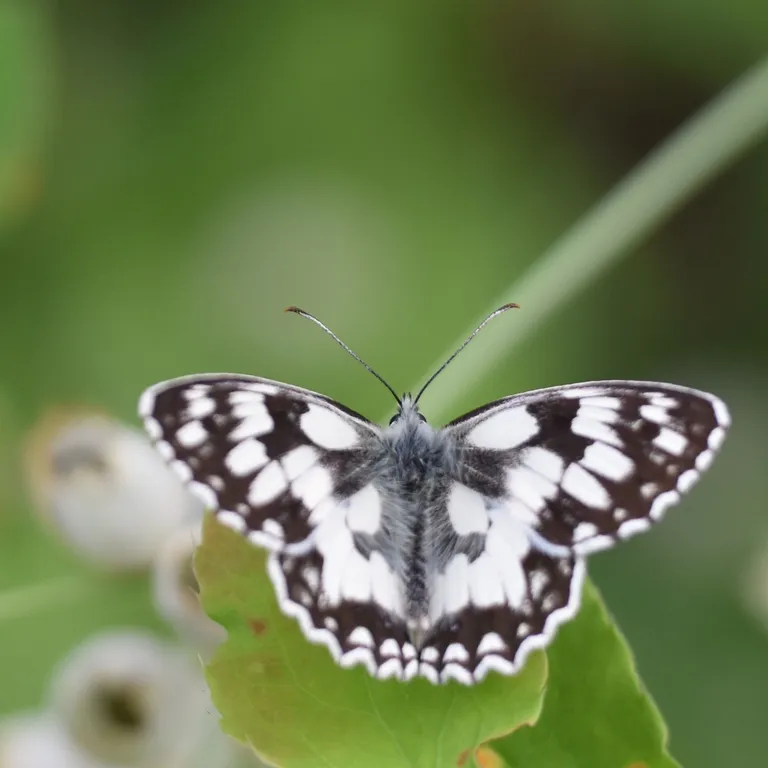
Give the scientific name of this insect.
Melanargia galathea
